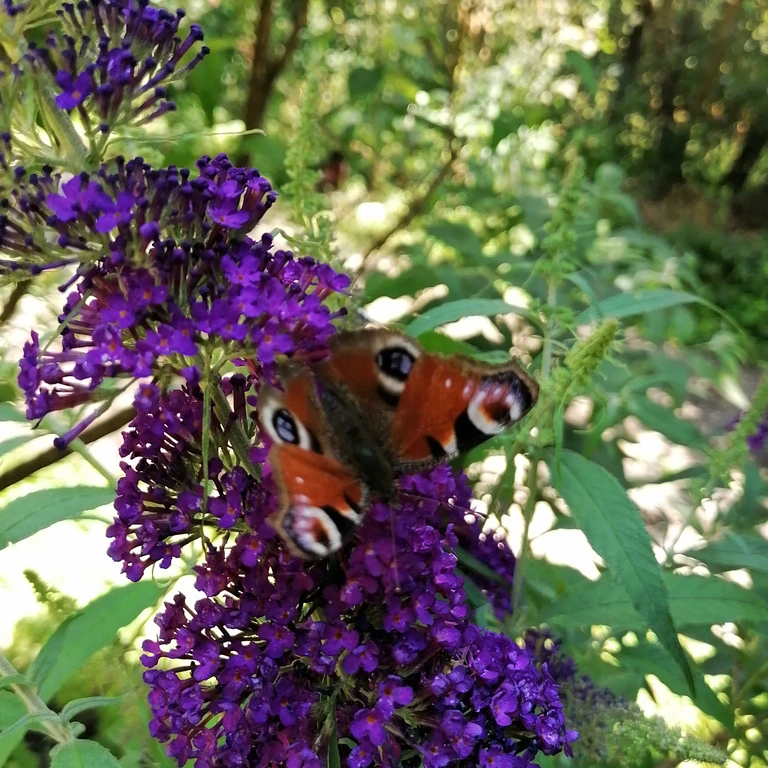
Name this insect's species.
Aglais io
